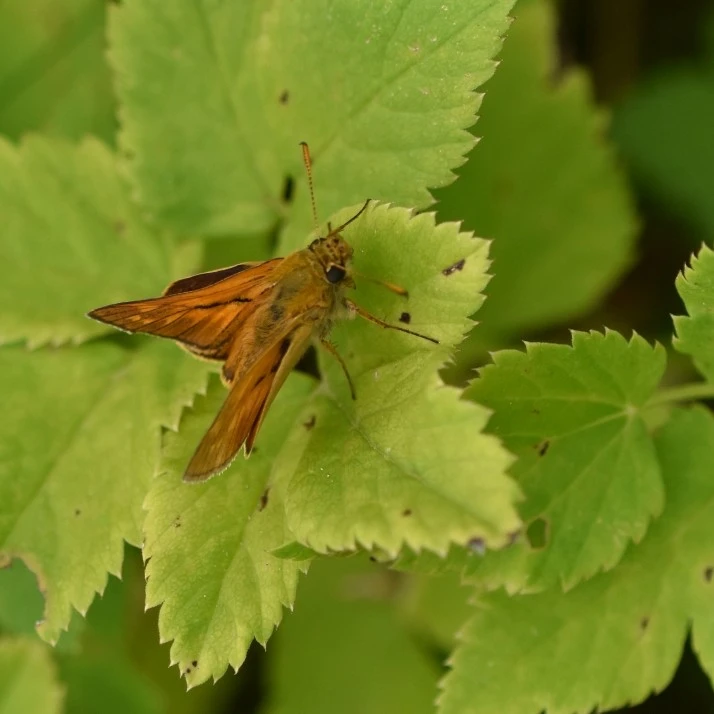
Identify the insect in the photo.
Ochlodes sylvanus (also Ochlodes venata)
